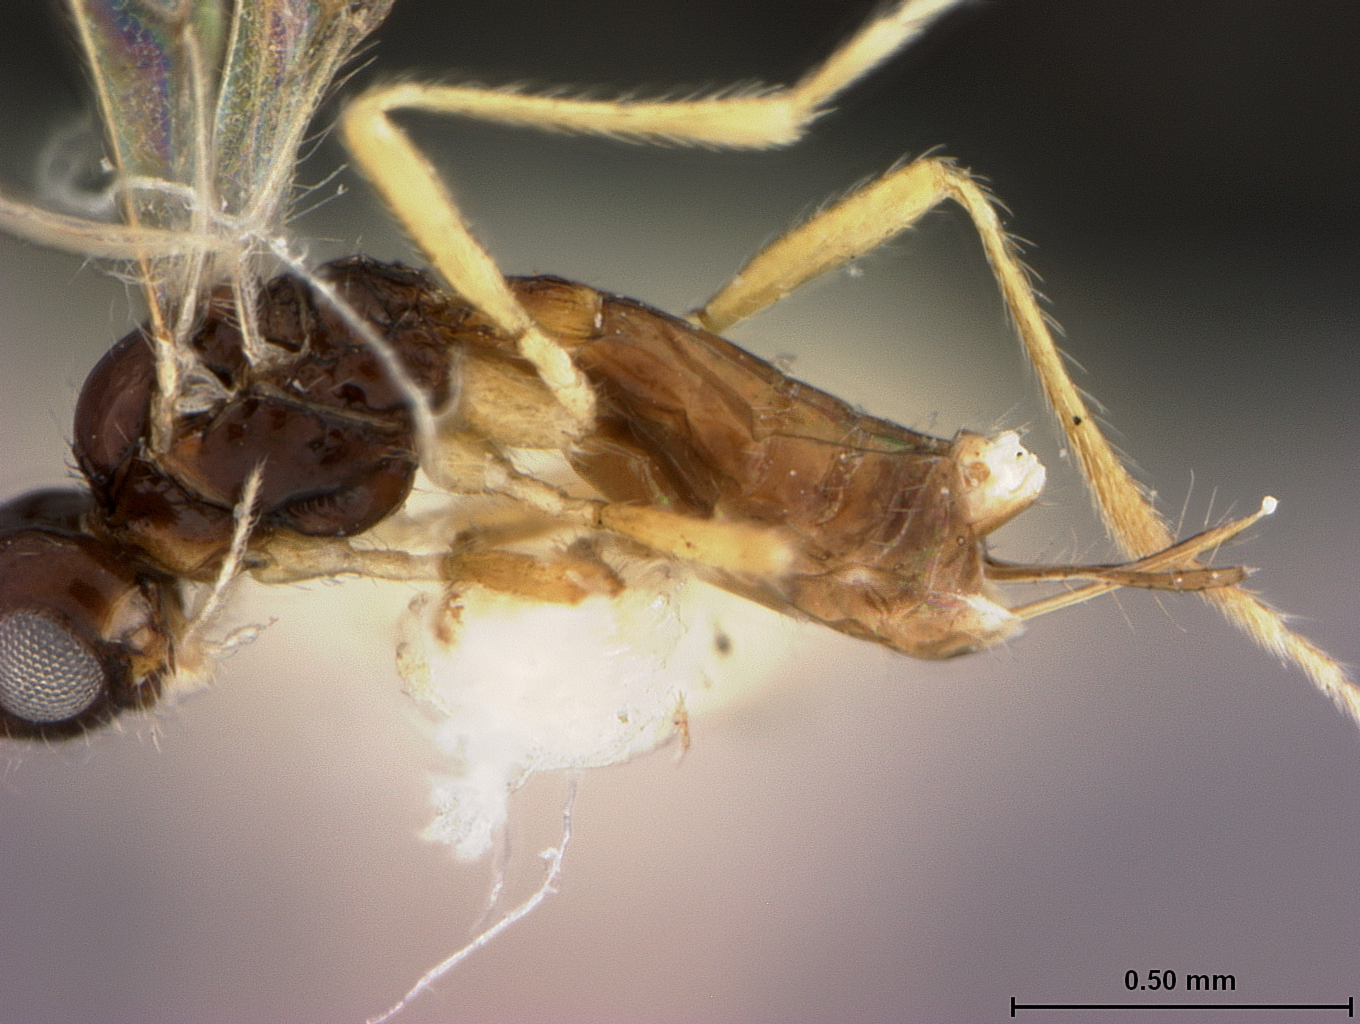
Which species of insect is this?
Aphaereta varipedis
